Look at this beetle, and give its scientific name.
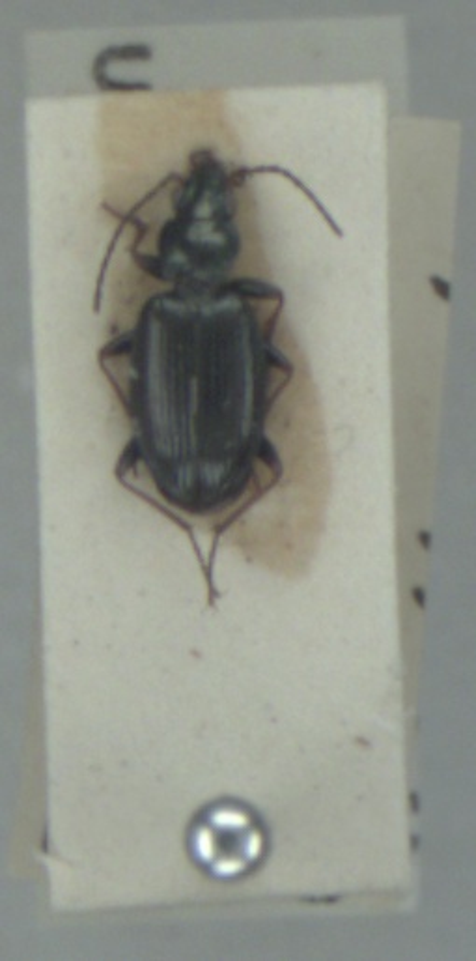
Bembidion atrocaeruleum
